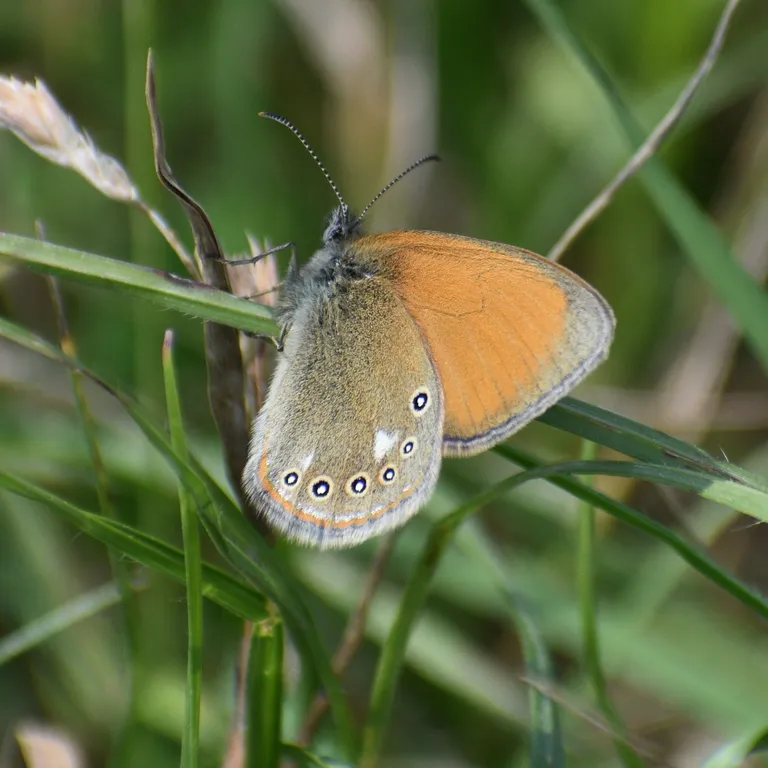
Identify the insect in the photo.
Coenonympha glycerion (also Coenonympha iphis)
